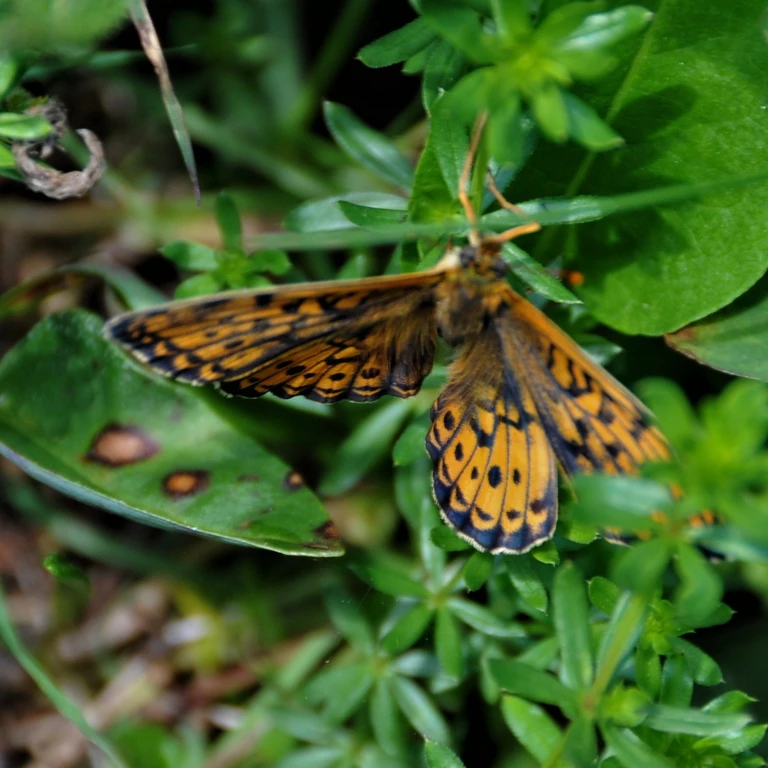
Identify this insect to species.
Brenthis ino
